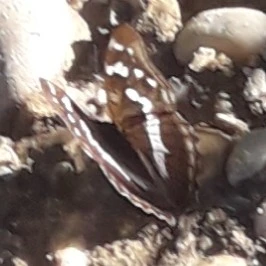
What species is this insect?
Apatura iris
